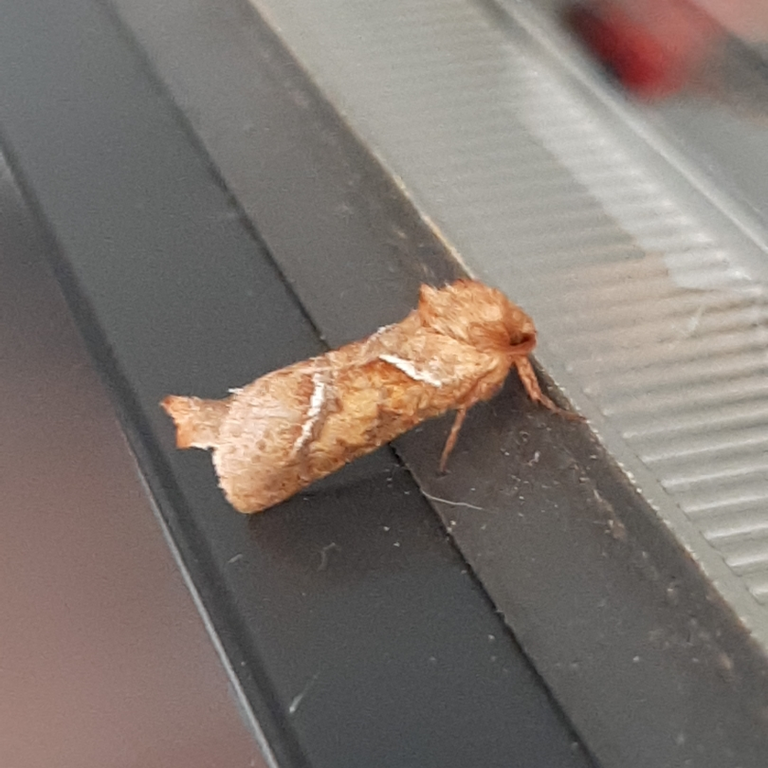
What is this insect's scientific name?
Triodia sylvina
